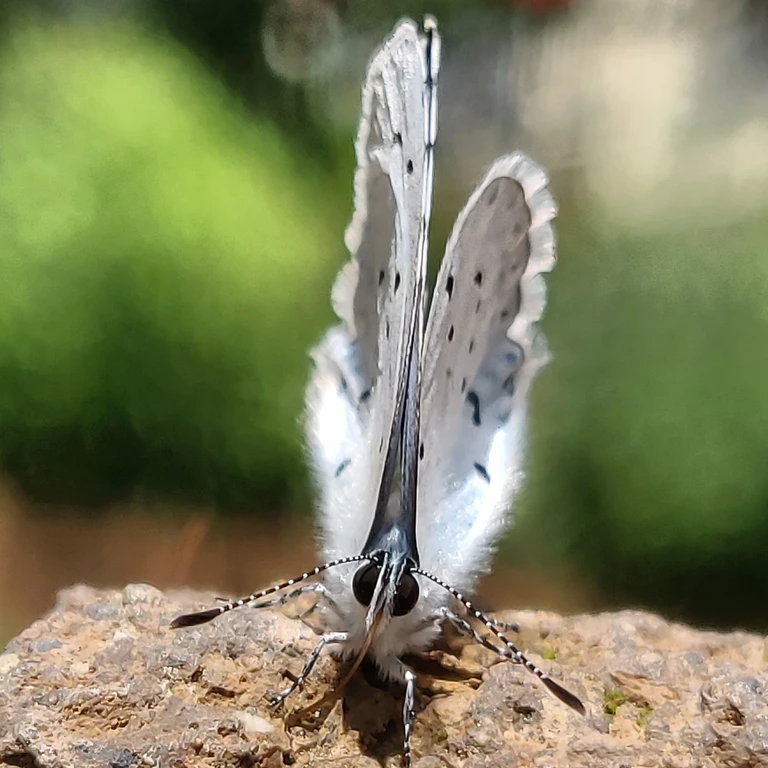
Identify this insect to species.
Celastrina argiolus
